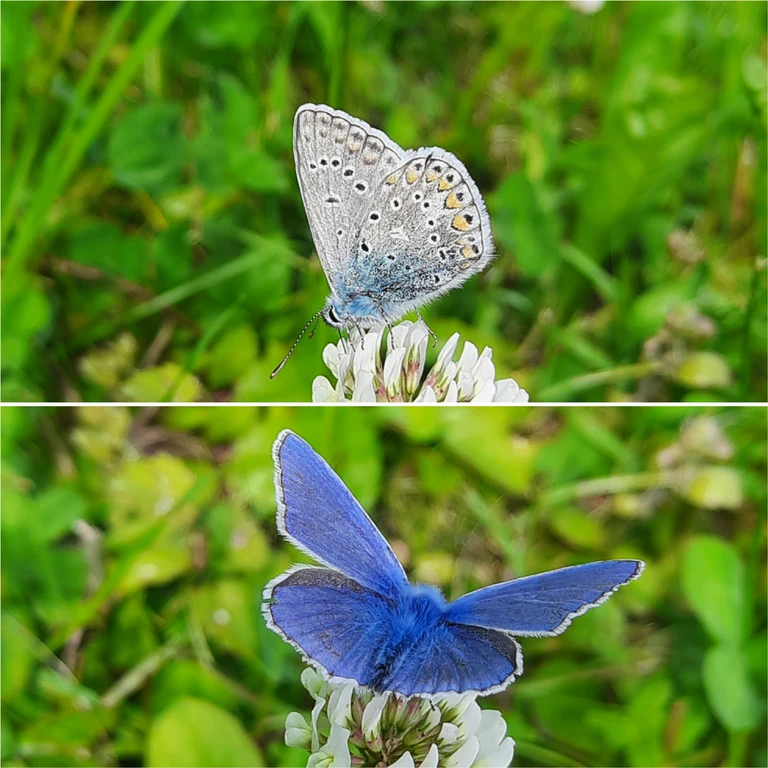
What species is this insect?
Polyommatus icarus
